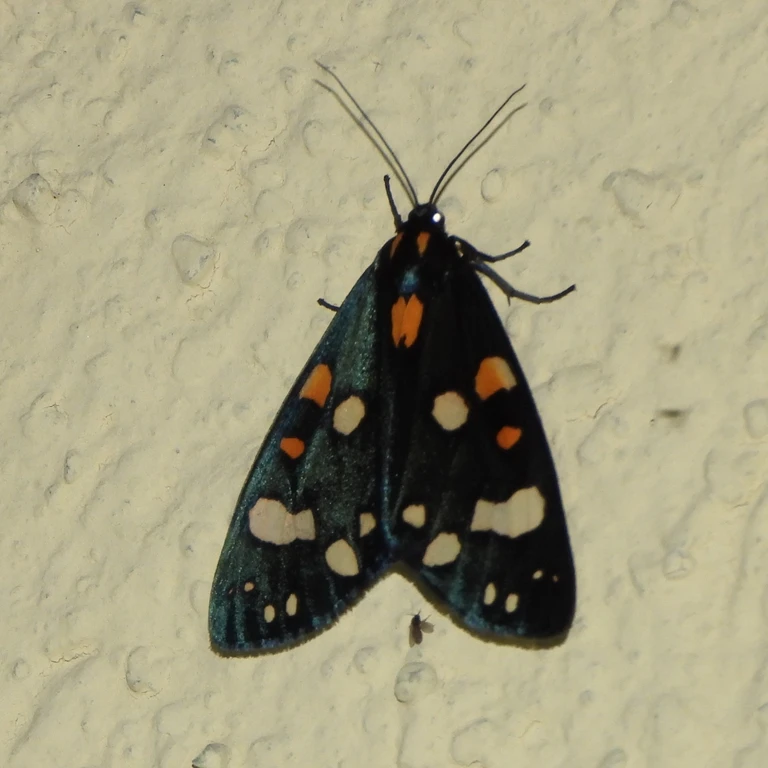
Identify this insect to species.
Callimorpha dominula
